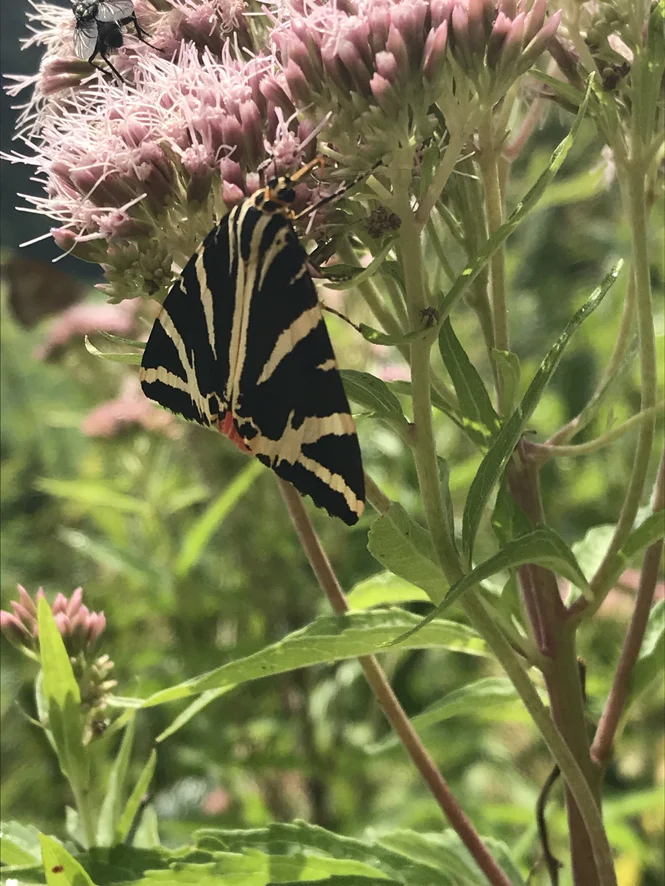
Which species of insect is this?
Euplagia quadripunctaria
